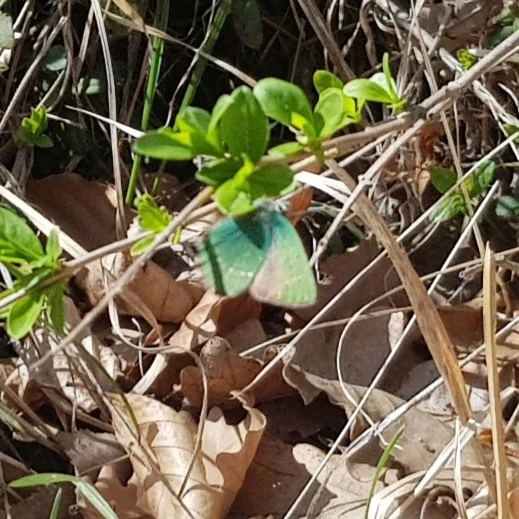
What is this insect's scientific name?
Callophrys rubi
